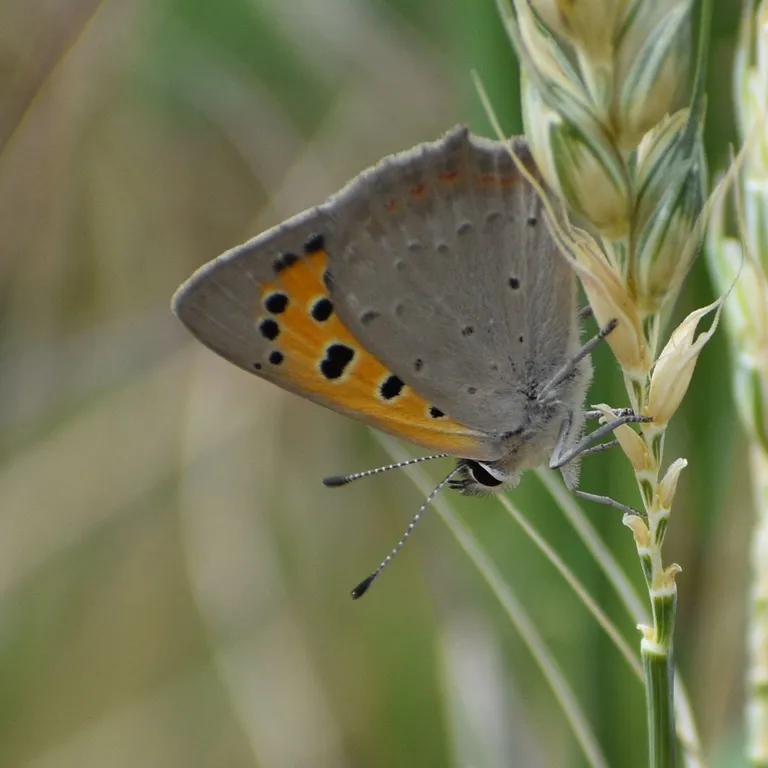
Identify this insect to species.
Lycaena phlaeas
